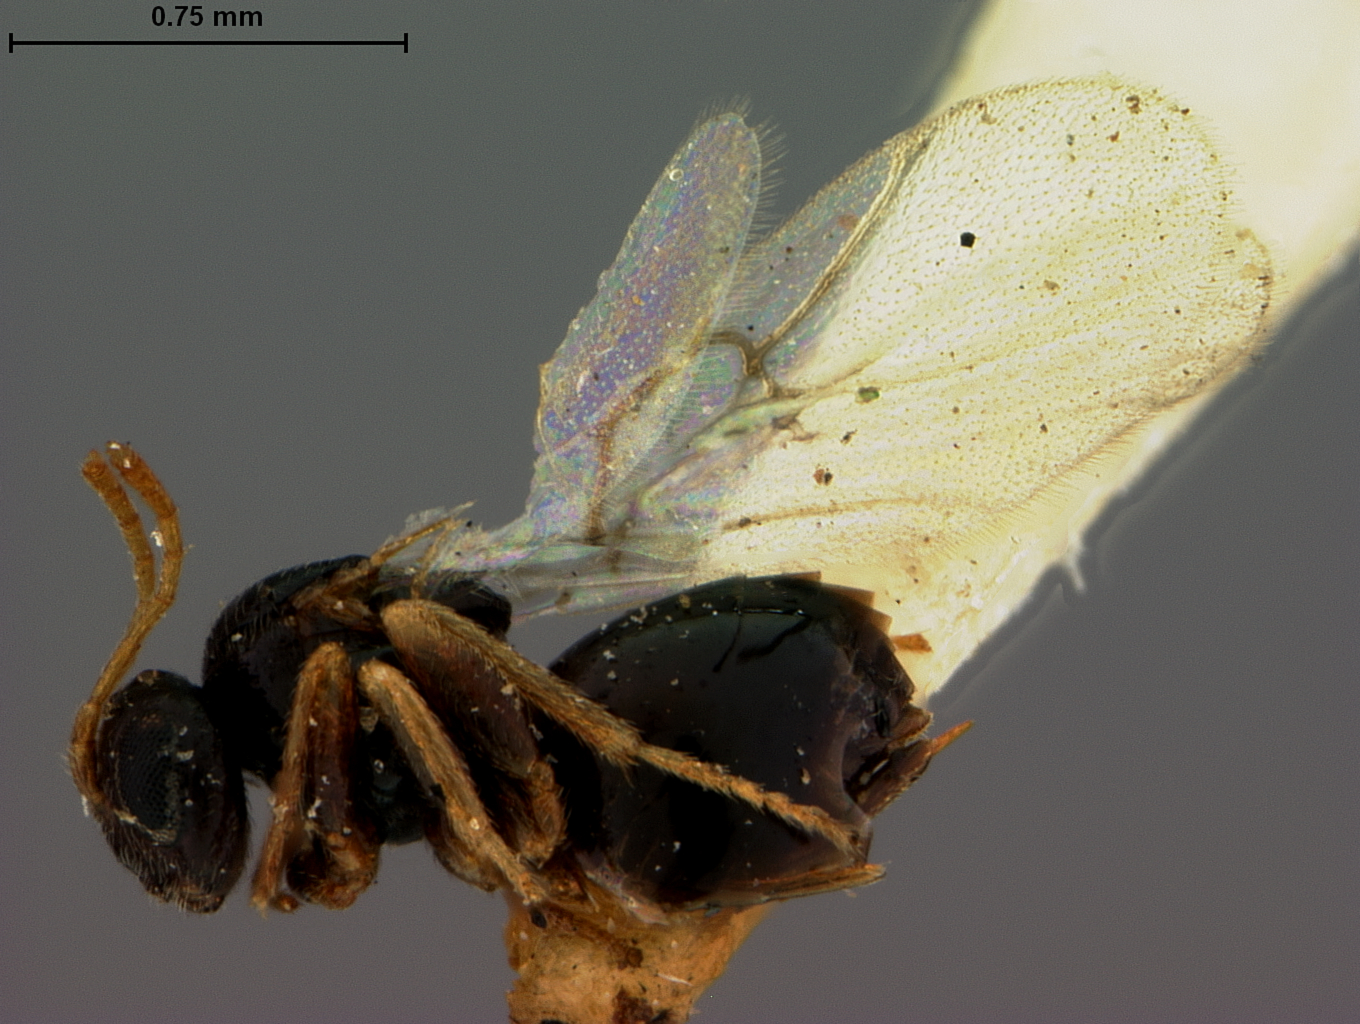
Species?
Callirhytis parvifoliae
